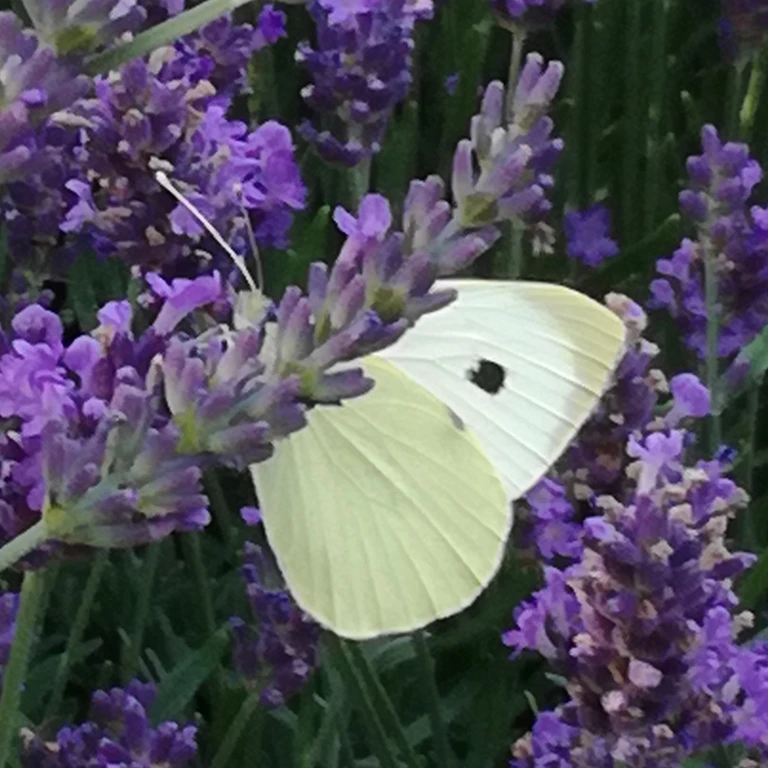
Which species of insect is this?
Pieris brassicae
